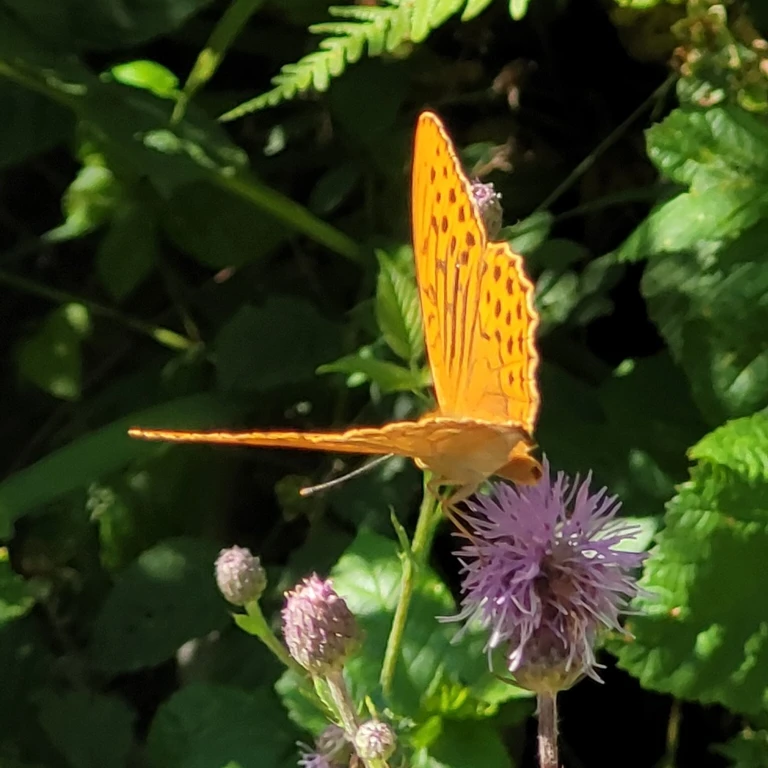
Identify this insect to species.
Argynnis paphia
